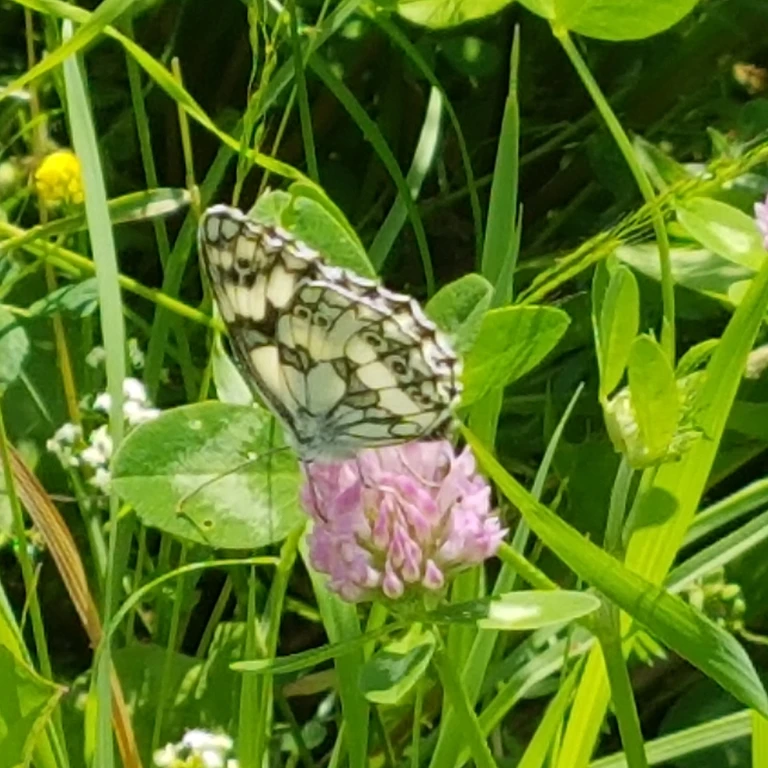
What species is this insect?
Melanargia galathea
